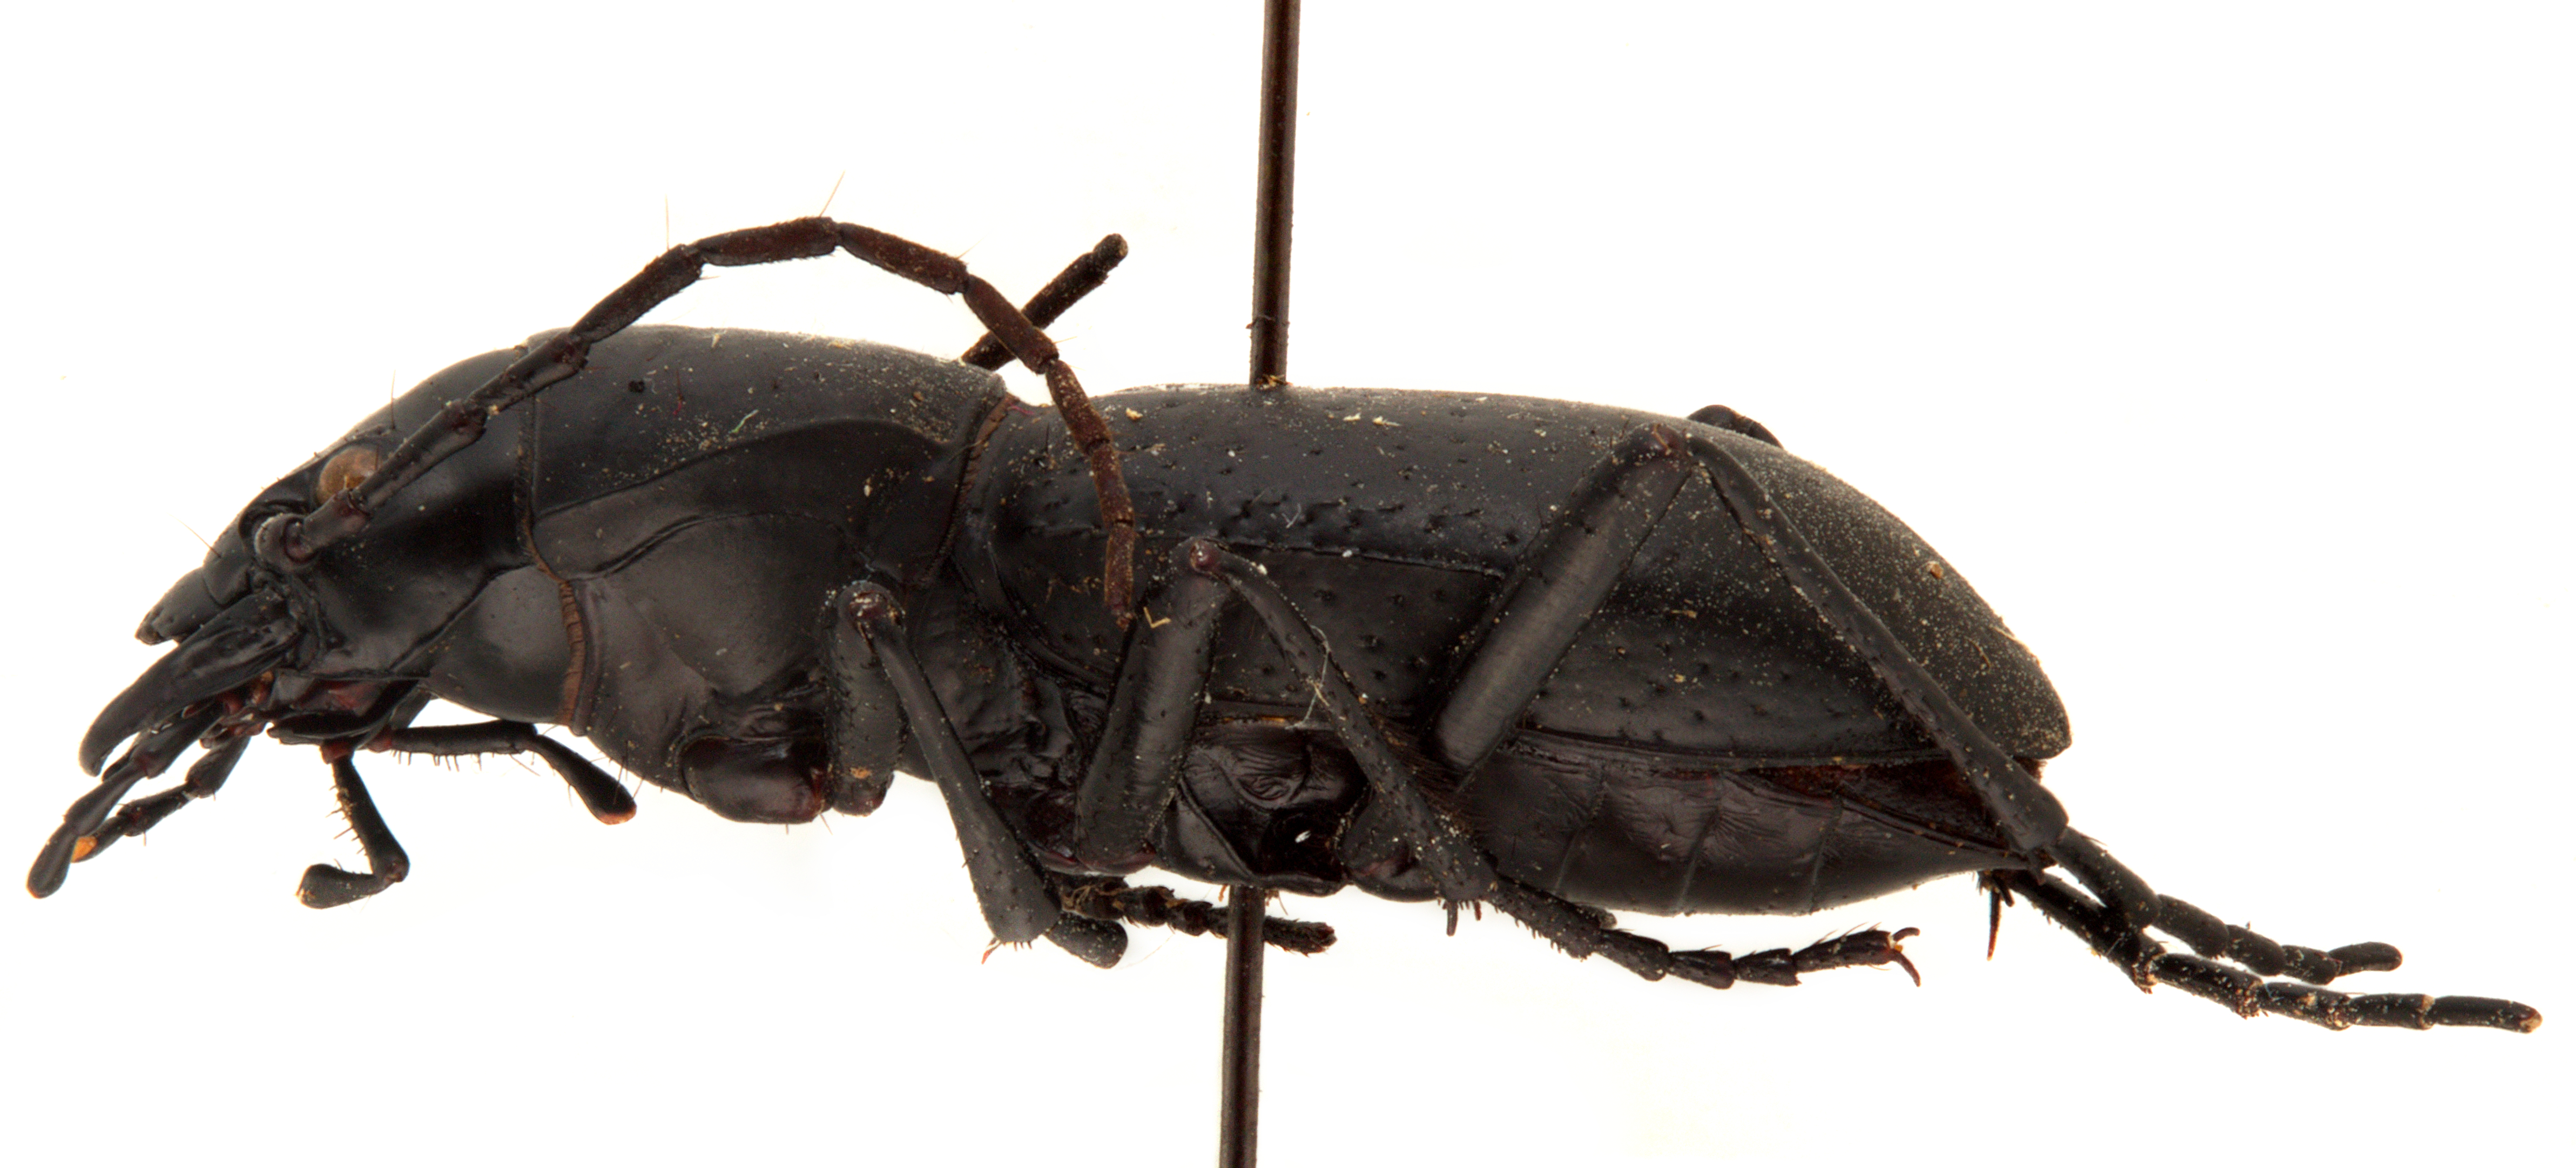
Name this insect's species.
Amblycheila baroni
